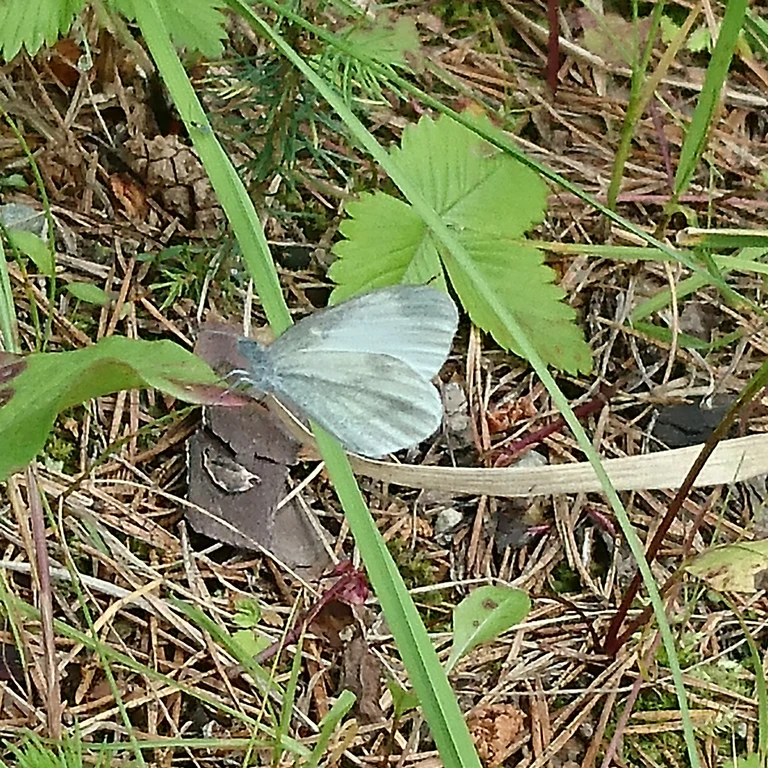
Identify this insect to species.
Leptidea sinapis/juvernica
